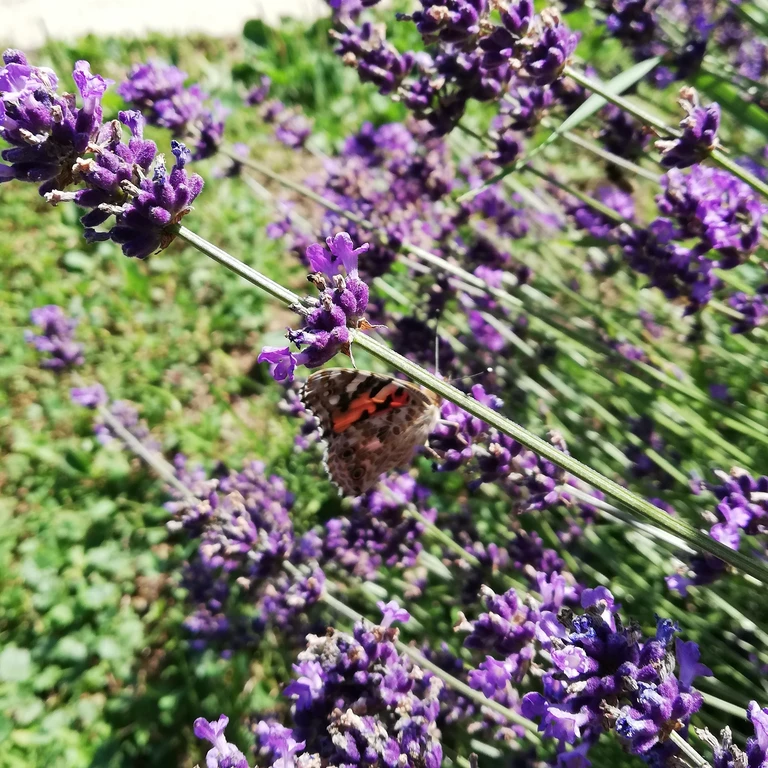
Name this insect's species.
Vanessa cardui
